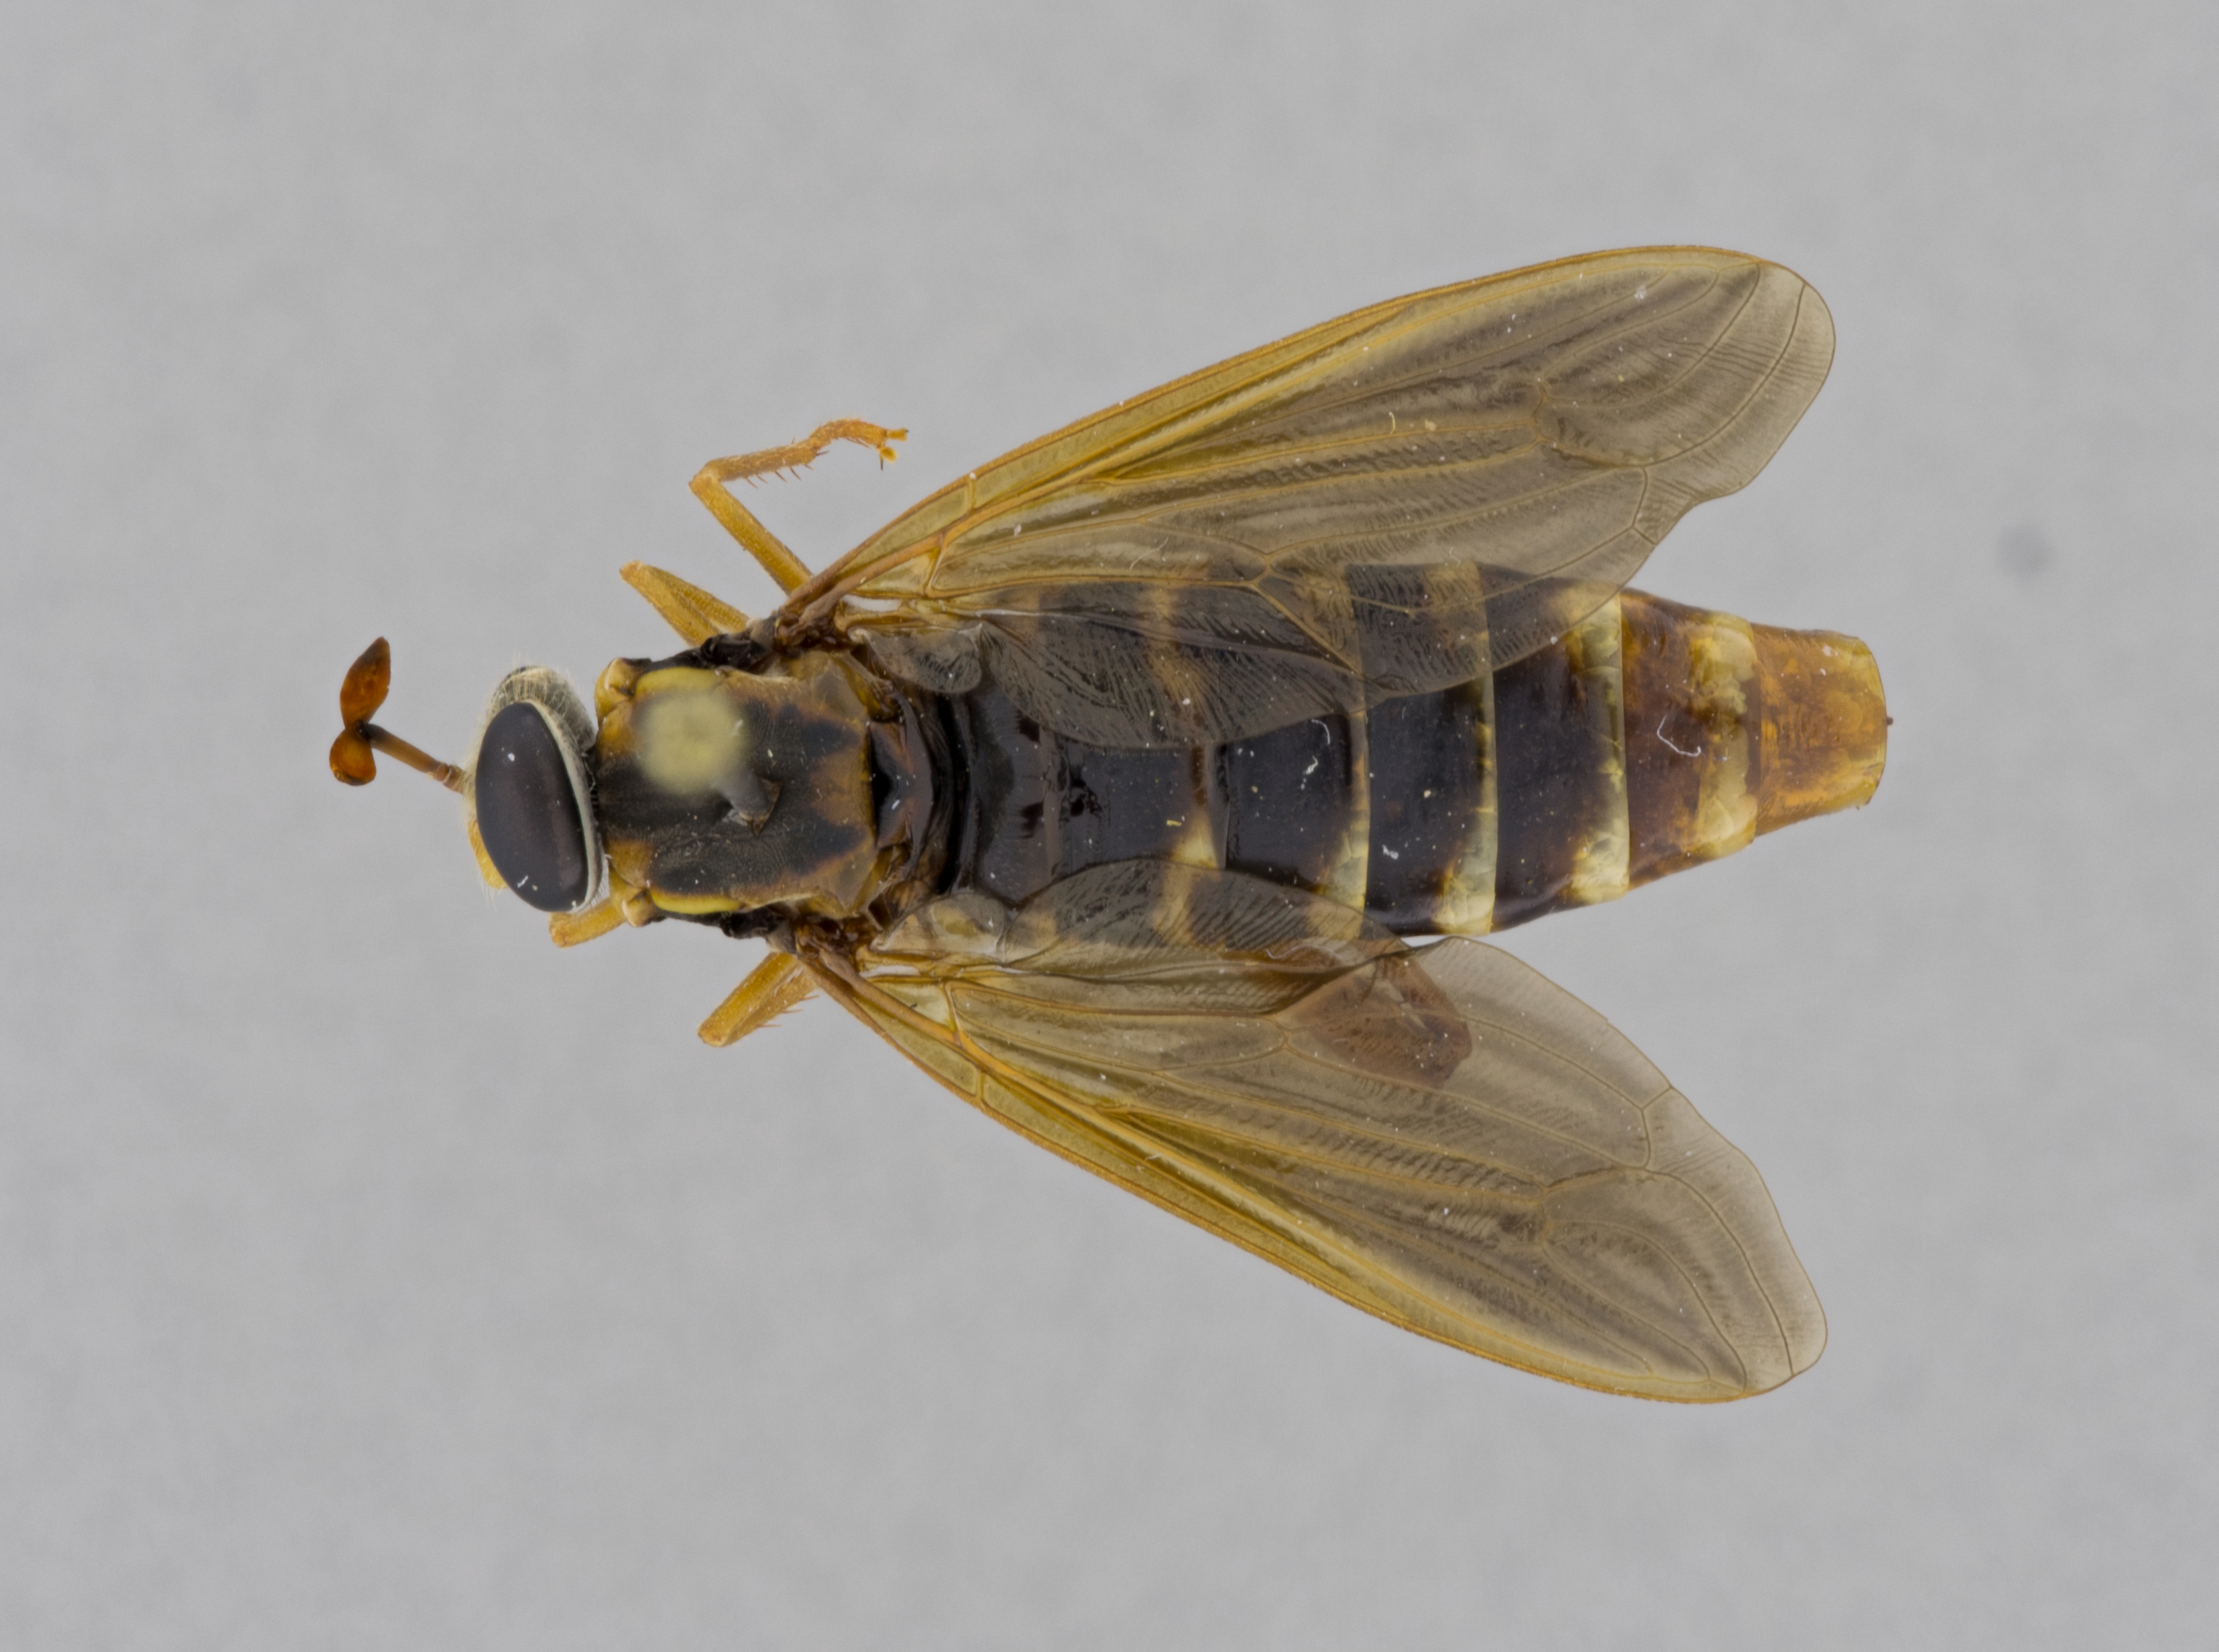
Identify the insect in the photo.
Ectyphus pinguis
